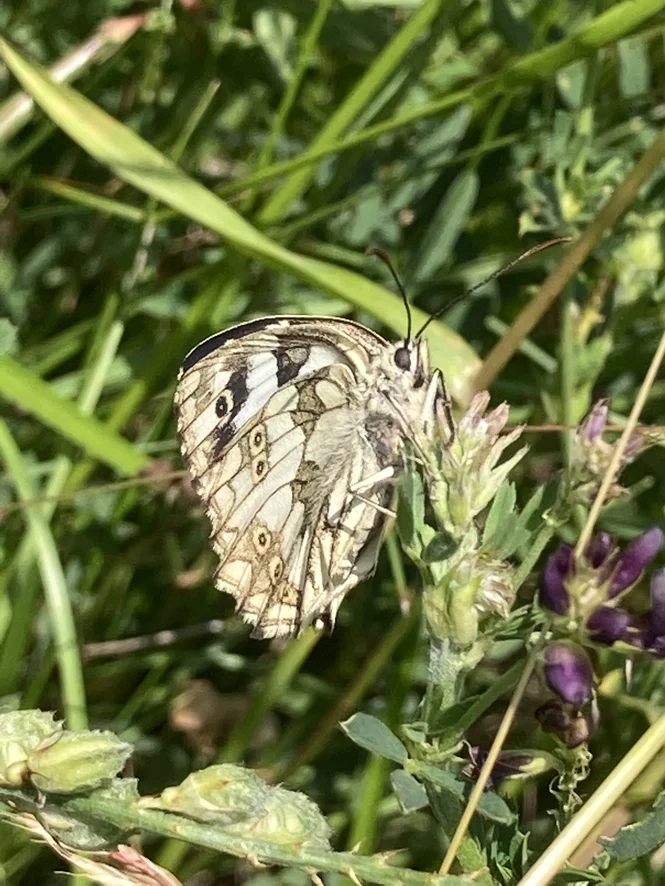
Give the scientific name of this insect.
Melanargia galathea
